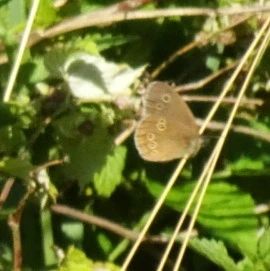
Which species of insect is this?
Aphantopus hyperantus
